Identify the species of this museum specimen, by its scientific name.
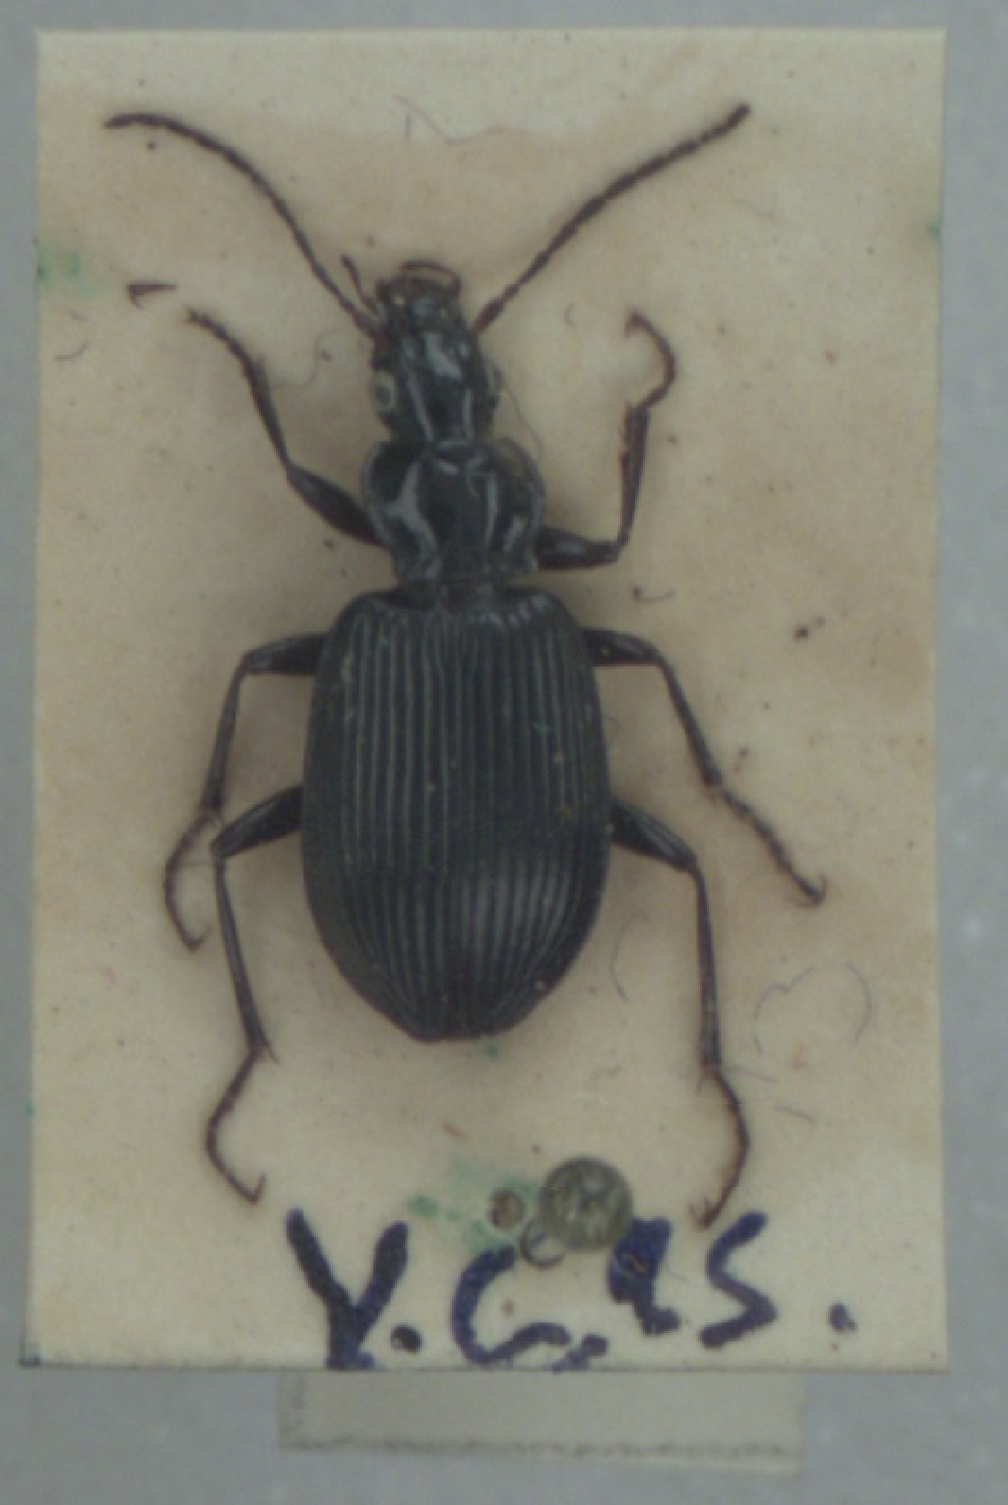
Platynus assimilis
